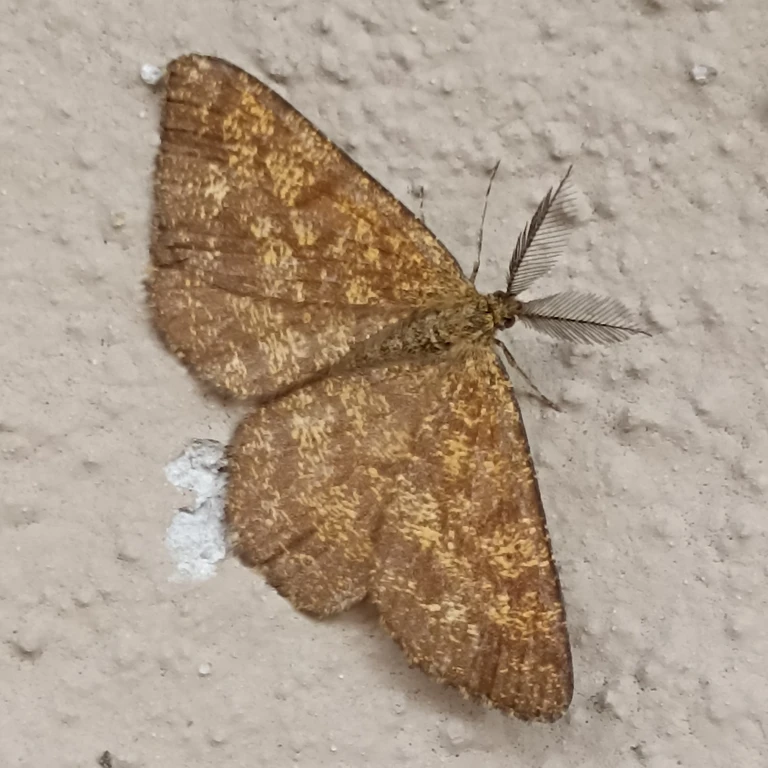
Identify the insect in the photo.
Ematurga atomaria
